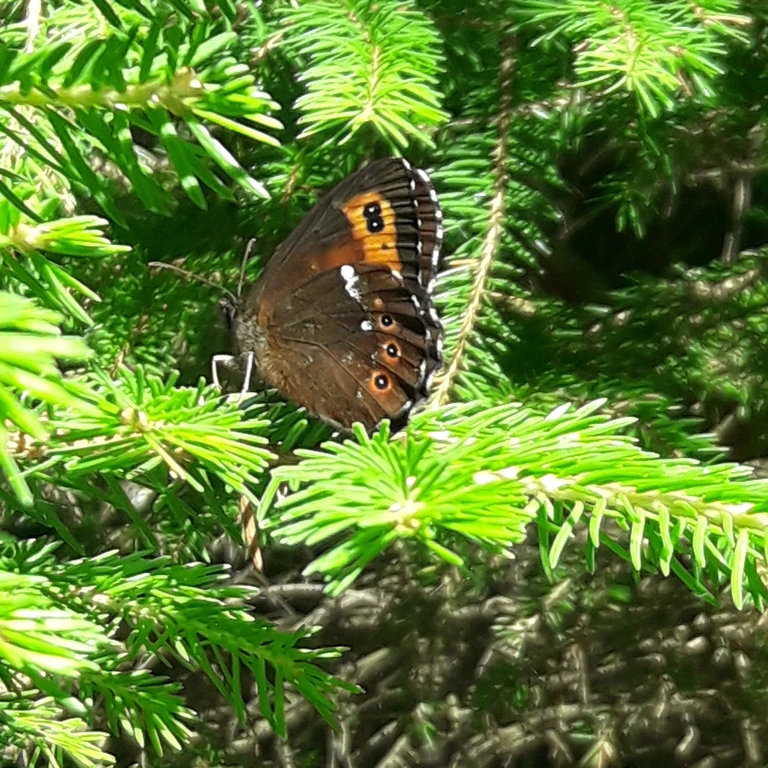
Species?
Erebia ligea
